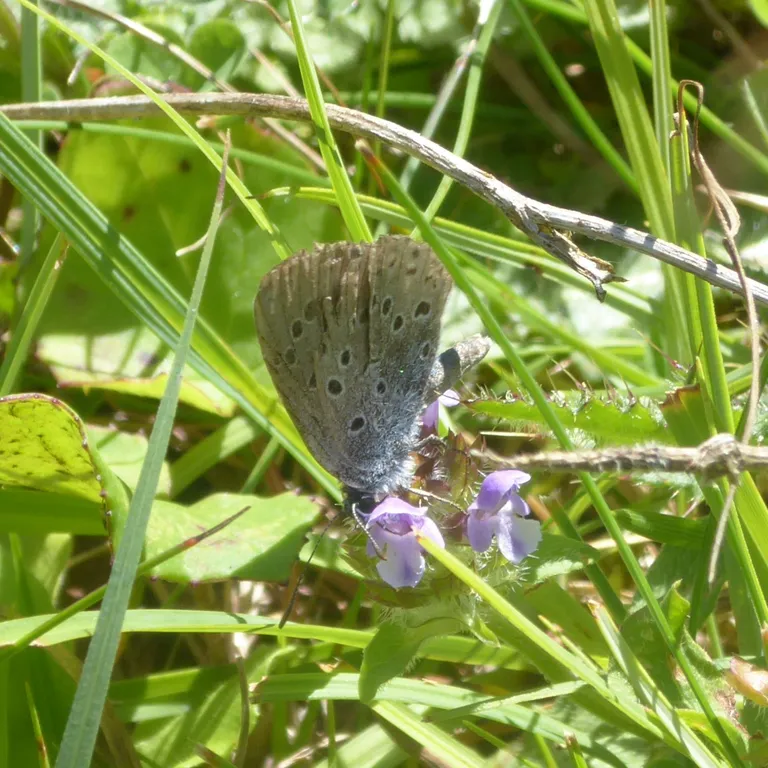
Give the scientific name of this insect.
Phengaris arion (also Maculinea arion)
